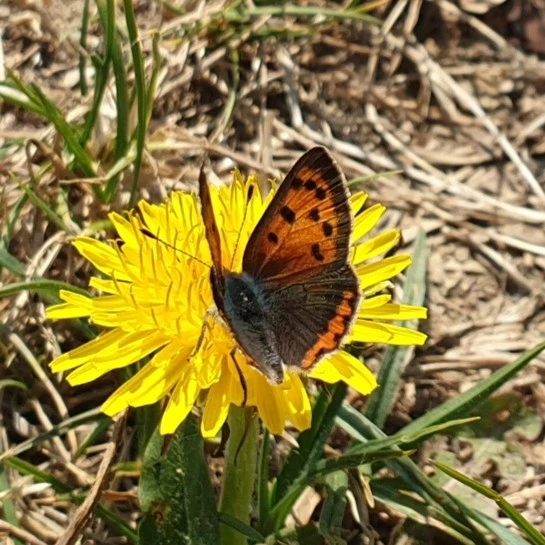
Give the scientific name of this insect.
Lycaena phlaeas
